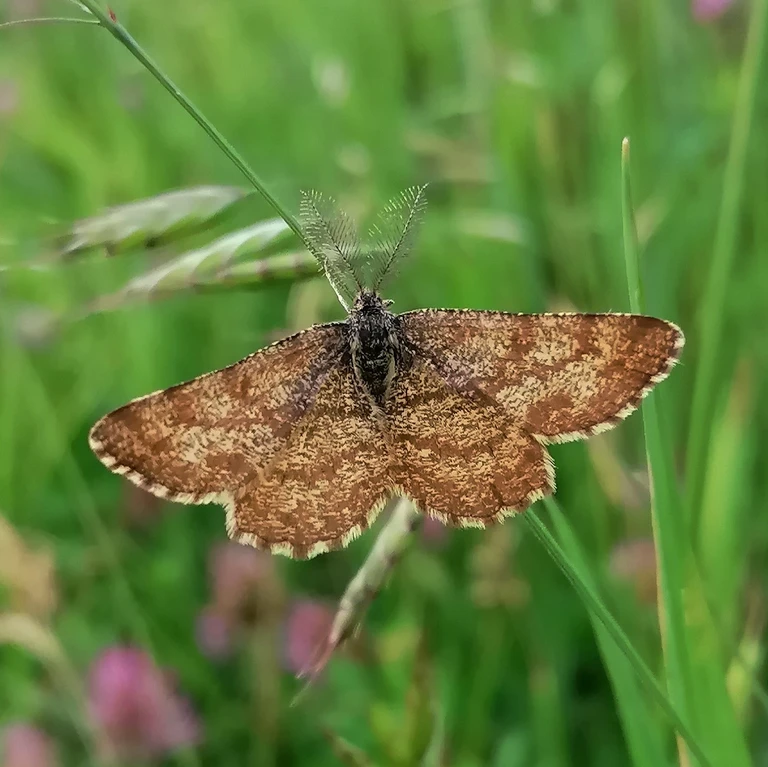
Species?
Ematurga atomaria
